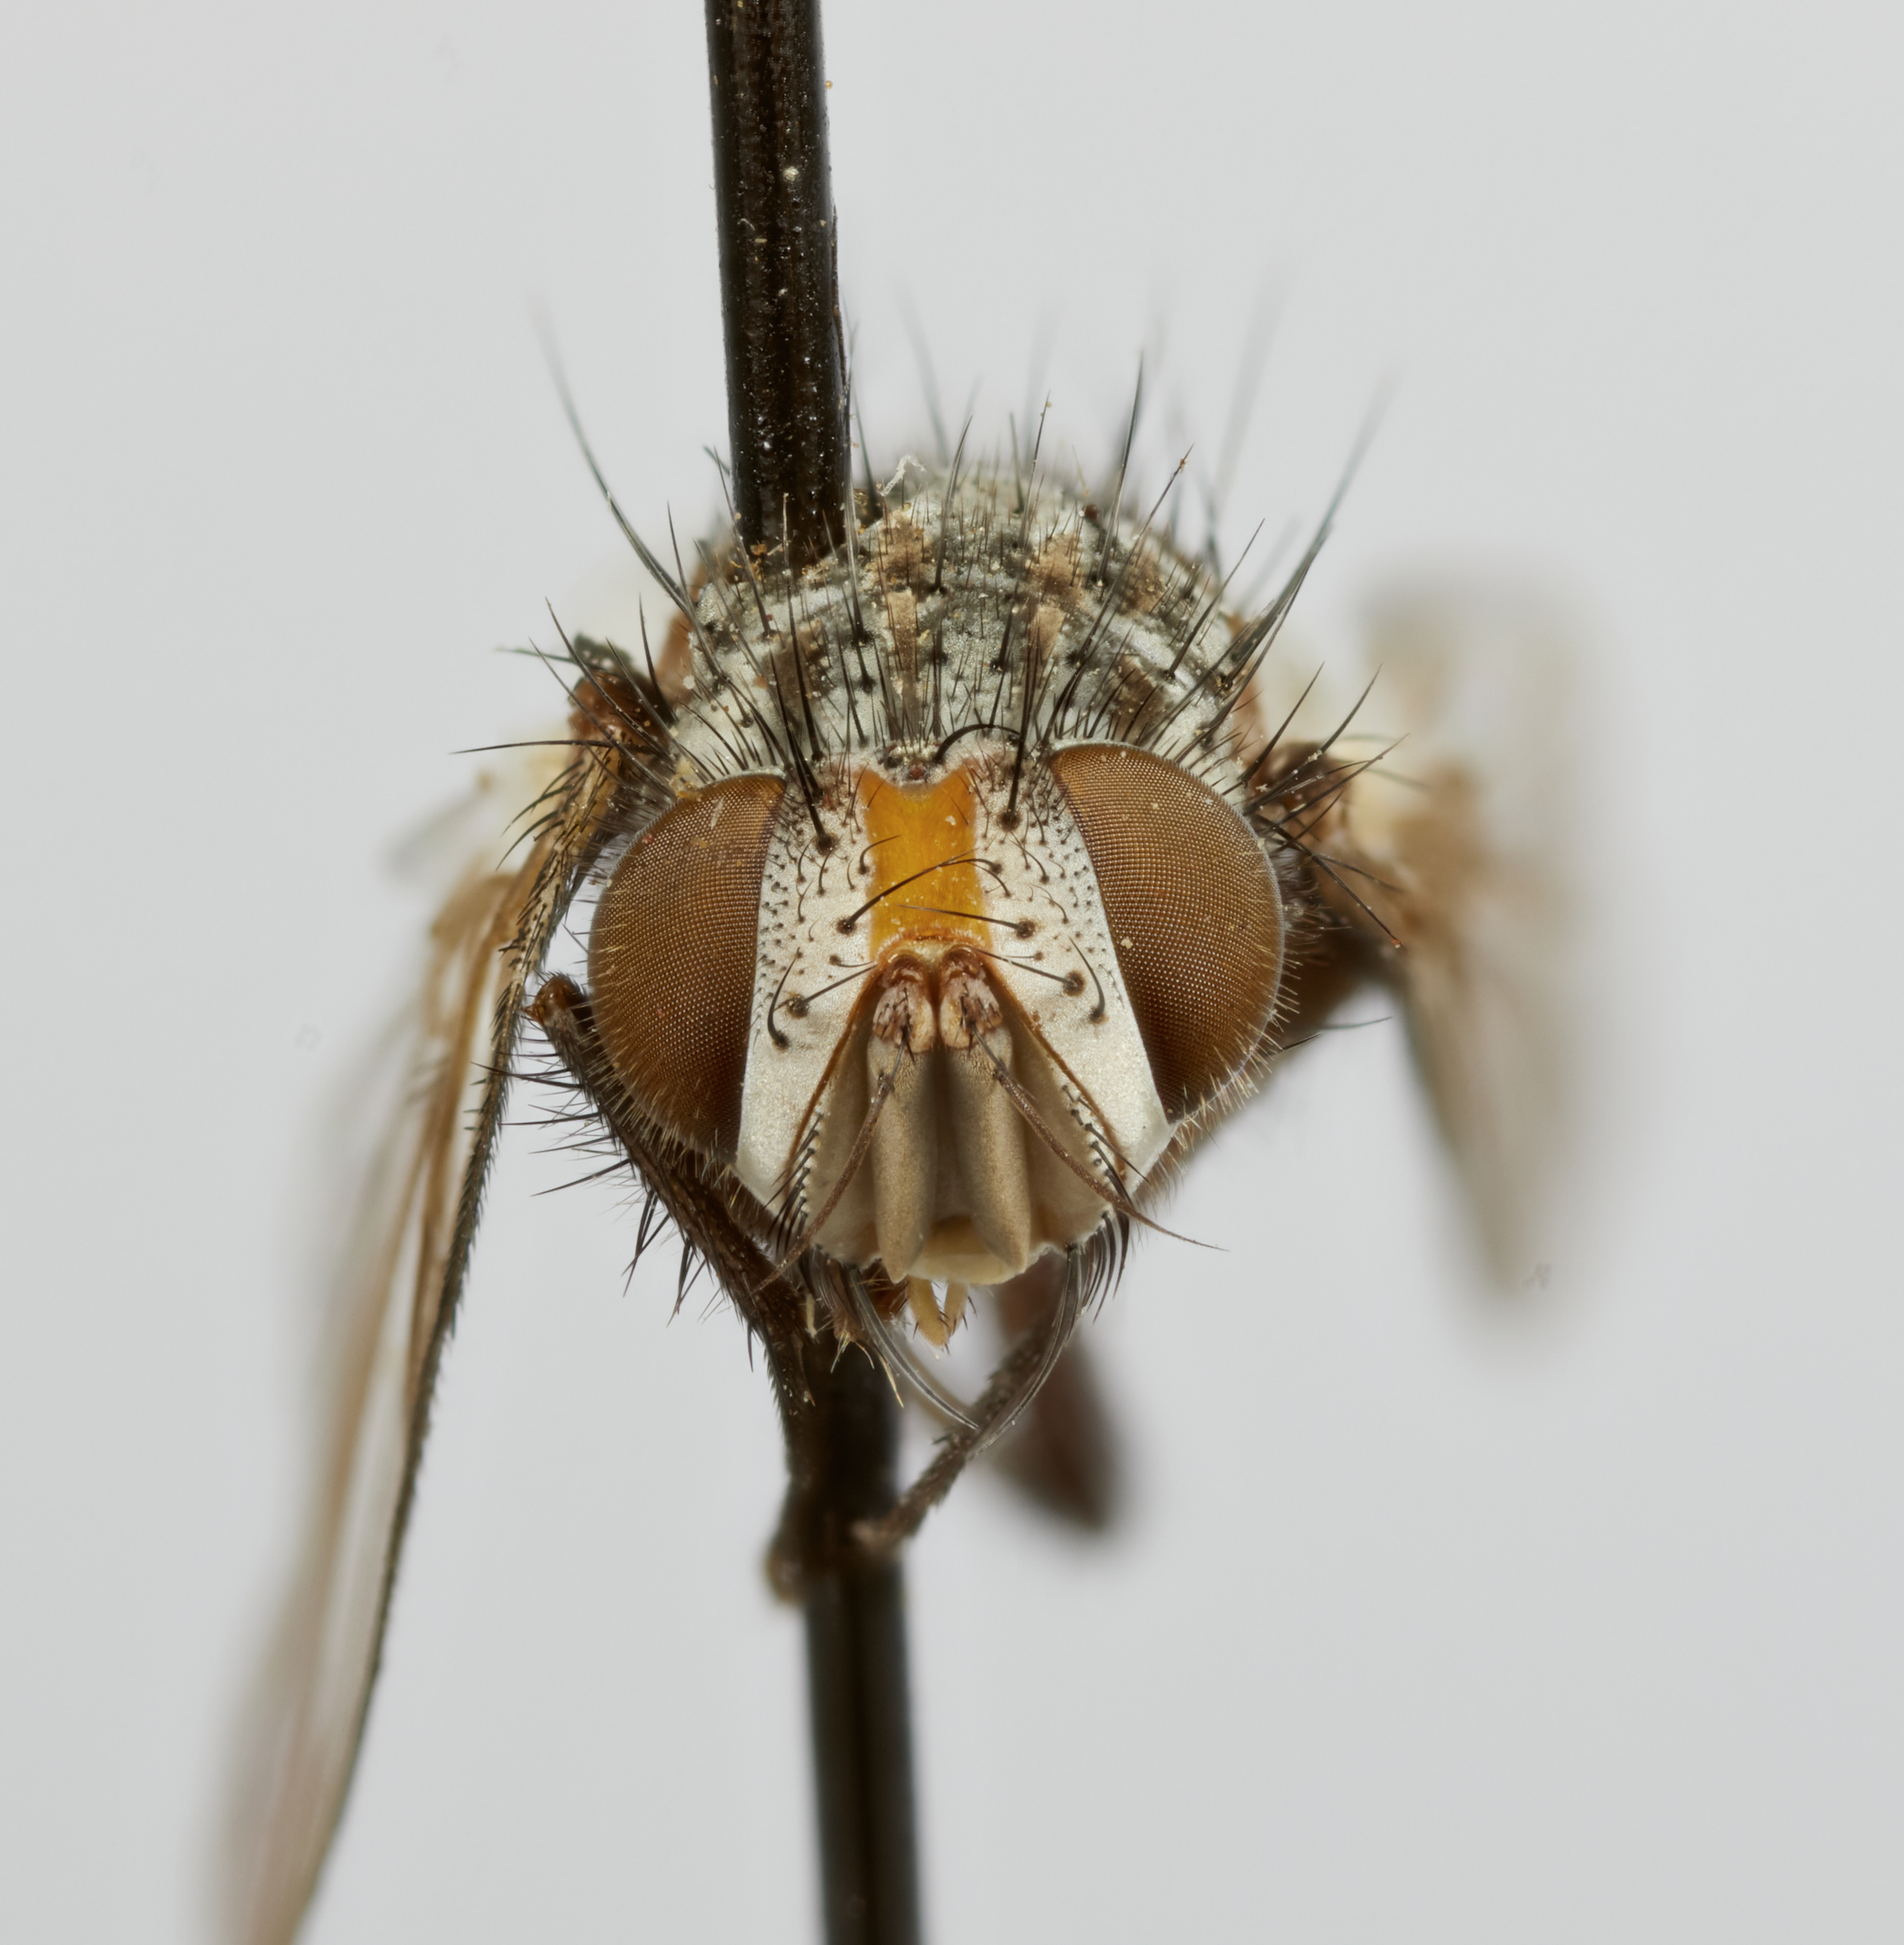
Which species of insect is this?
Phasmofrontina perarida
